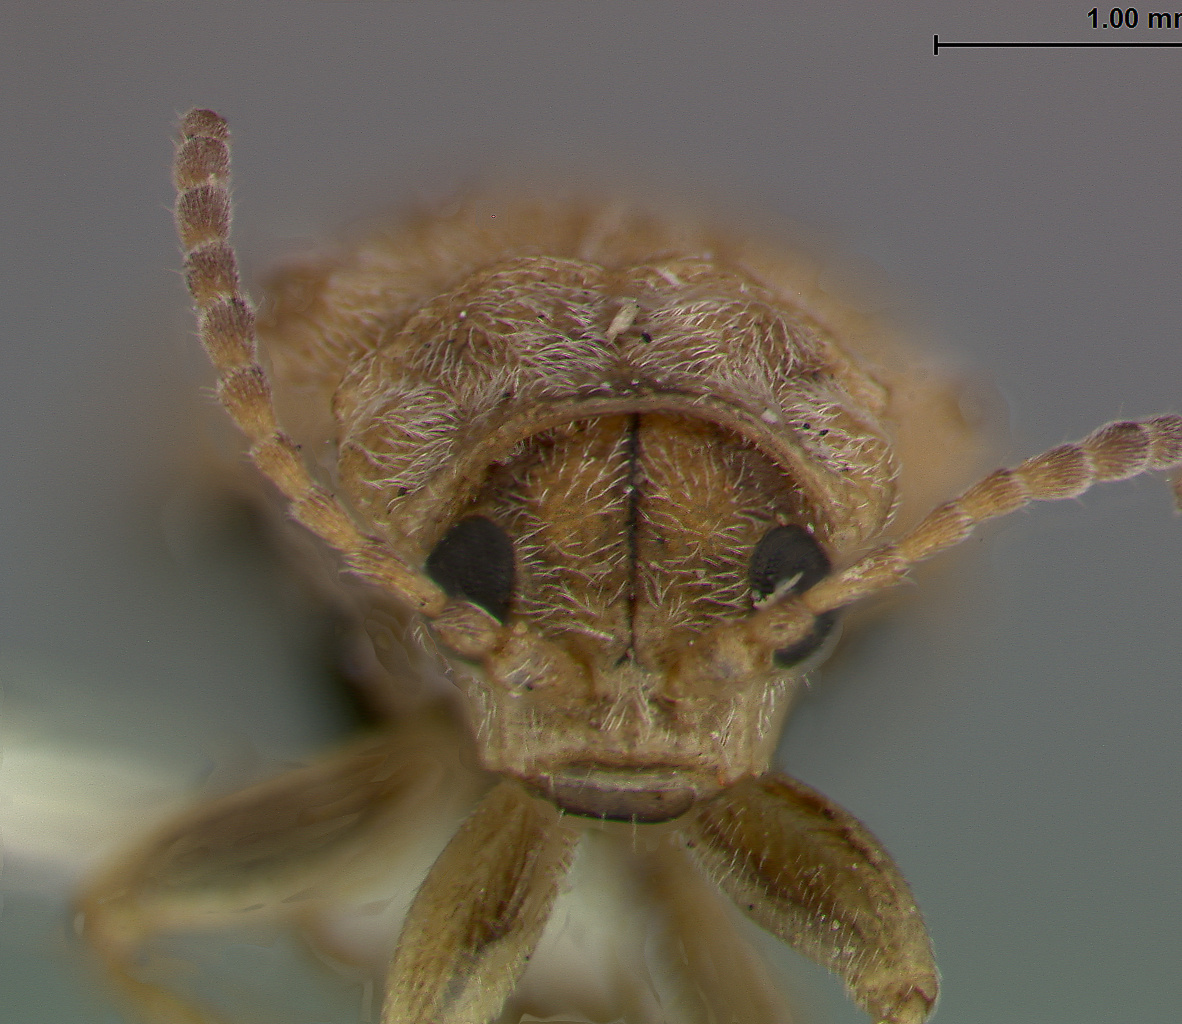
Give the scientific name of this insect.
Monoxia inornata
